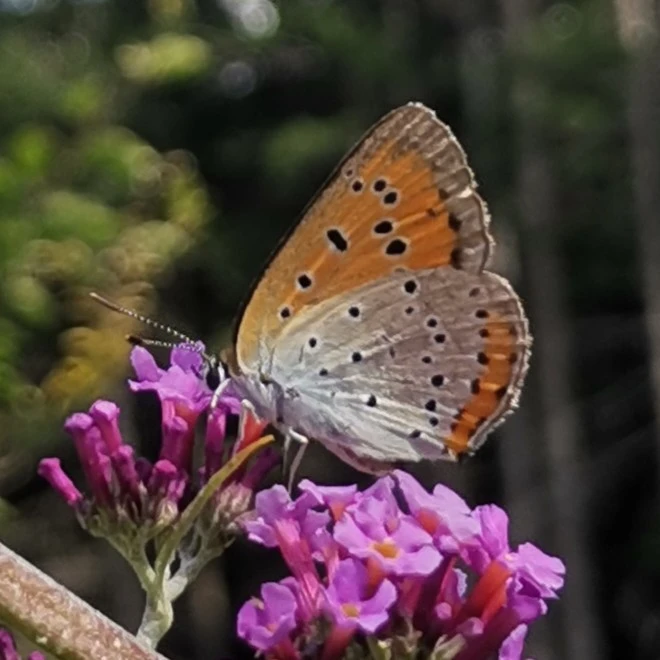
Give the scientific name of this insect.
Lycaena dispar
